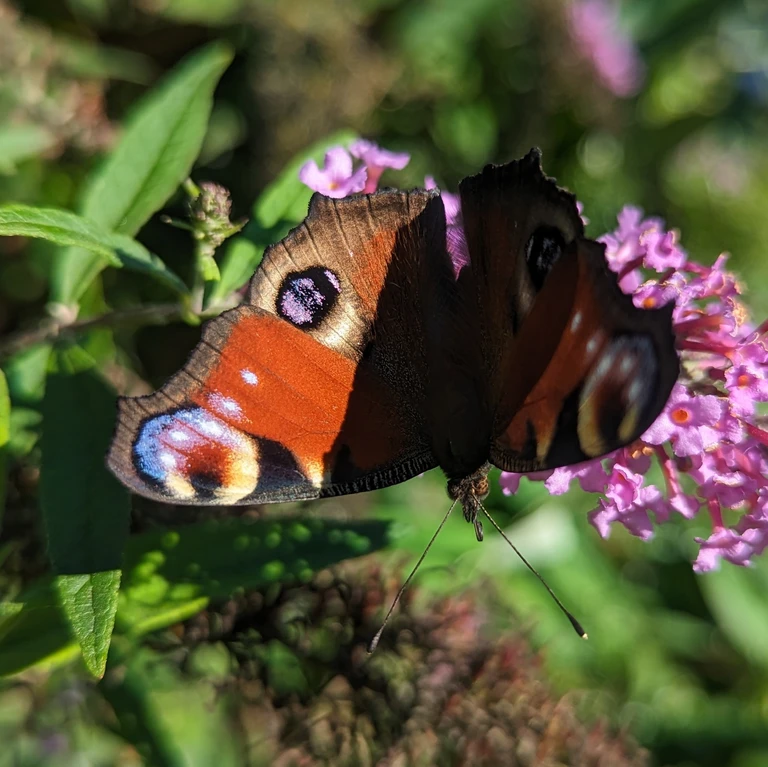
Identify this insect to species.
Aglais io
